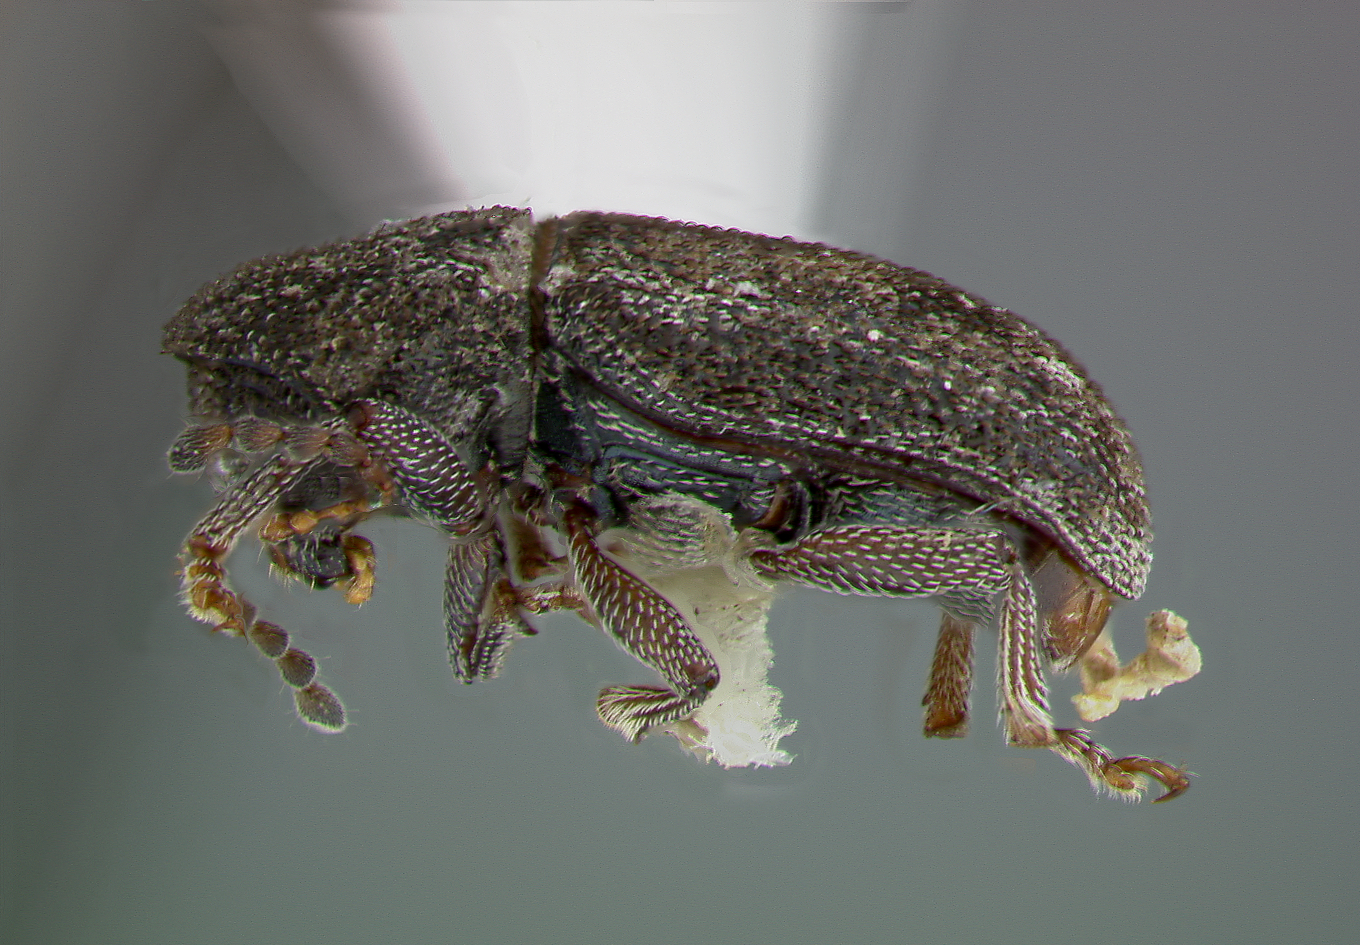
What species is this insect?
Myochrous spinipes
